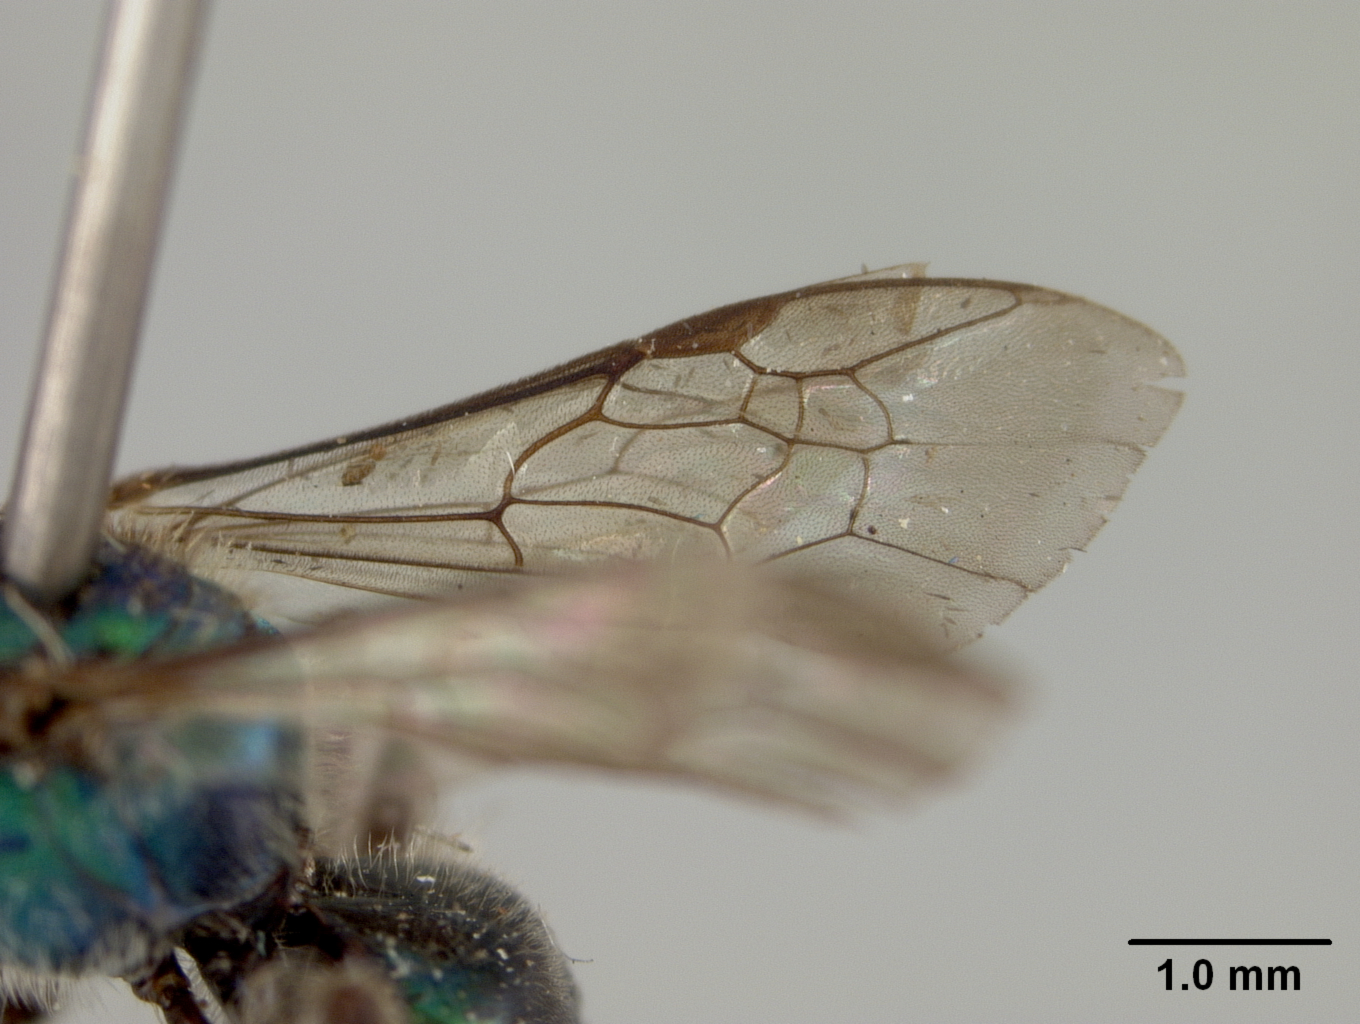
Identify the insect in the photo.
Augochlora quiriguensis
